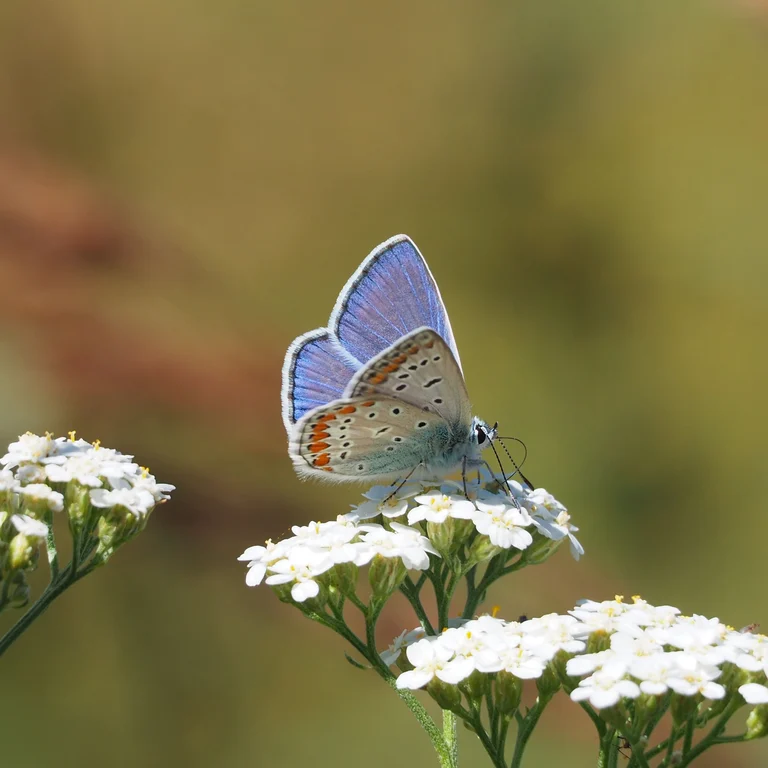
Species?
Polyommatus icarus
